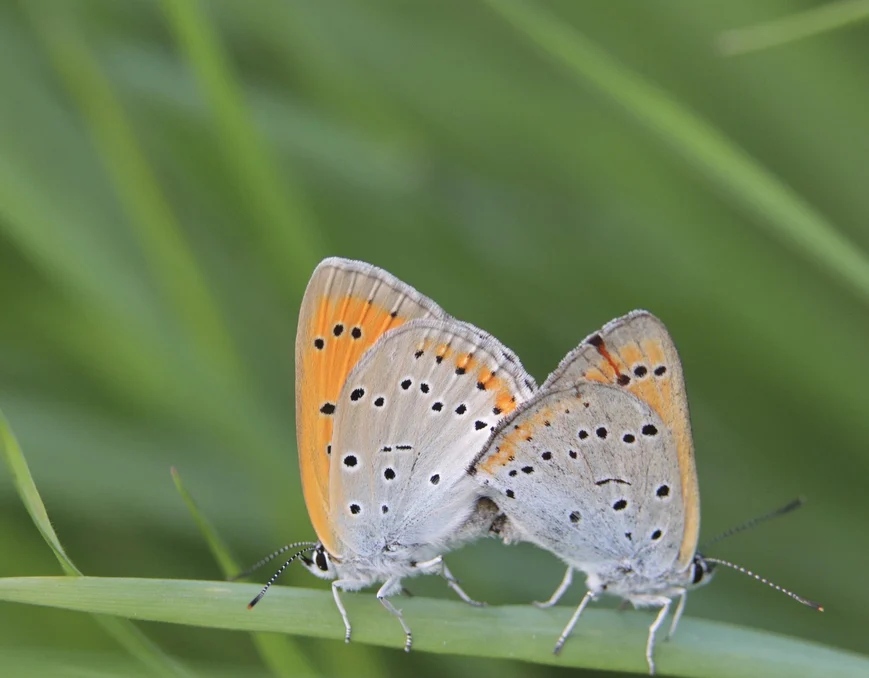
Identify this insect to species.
Lycaena dispar
